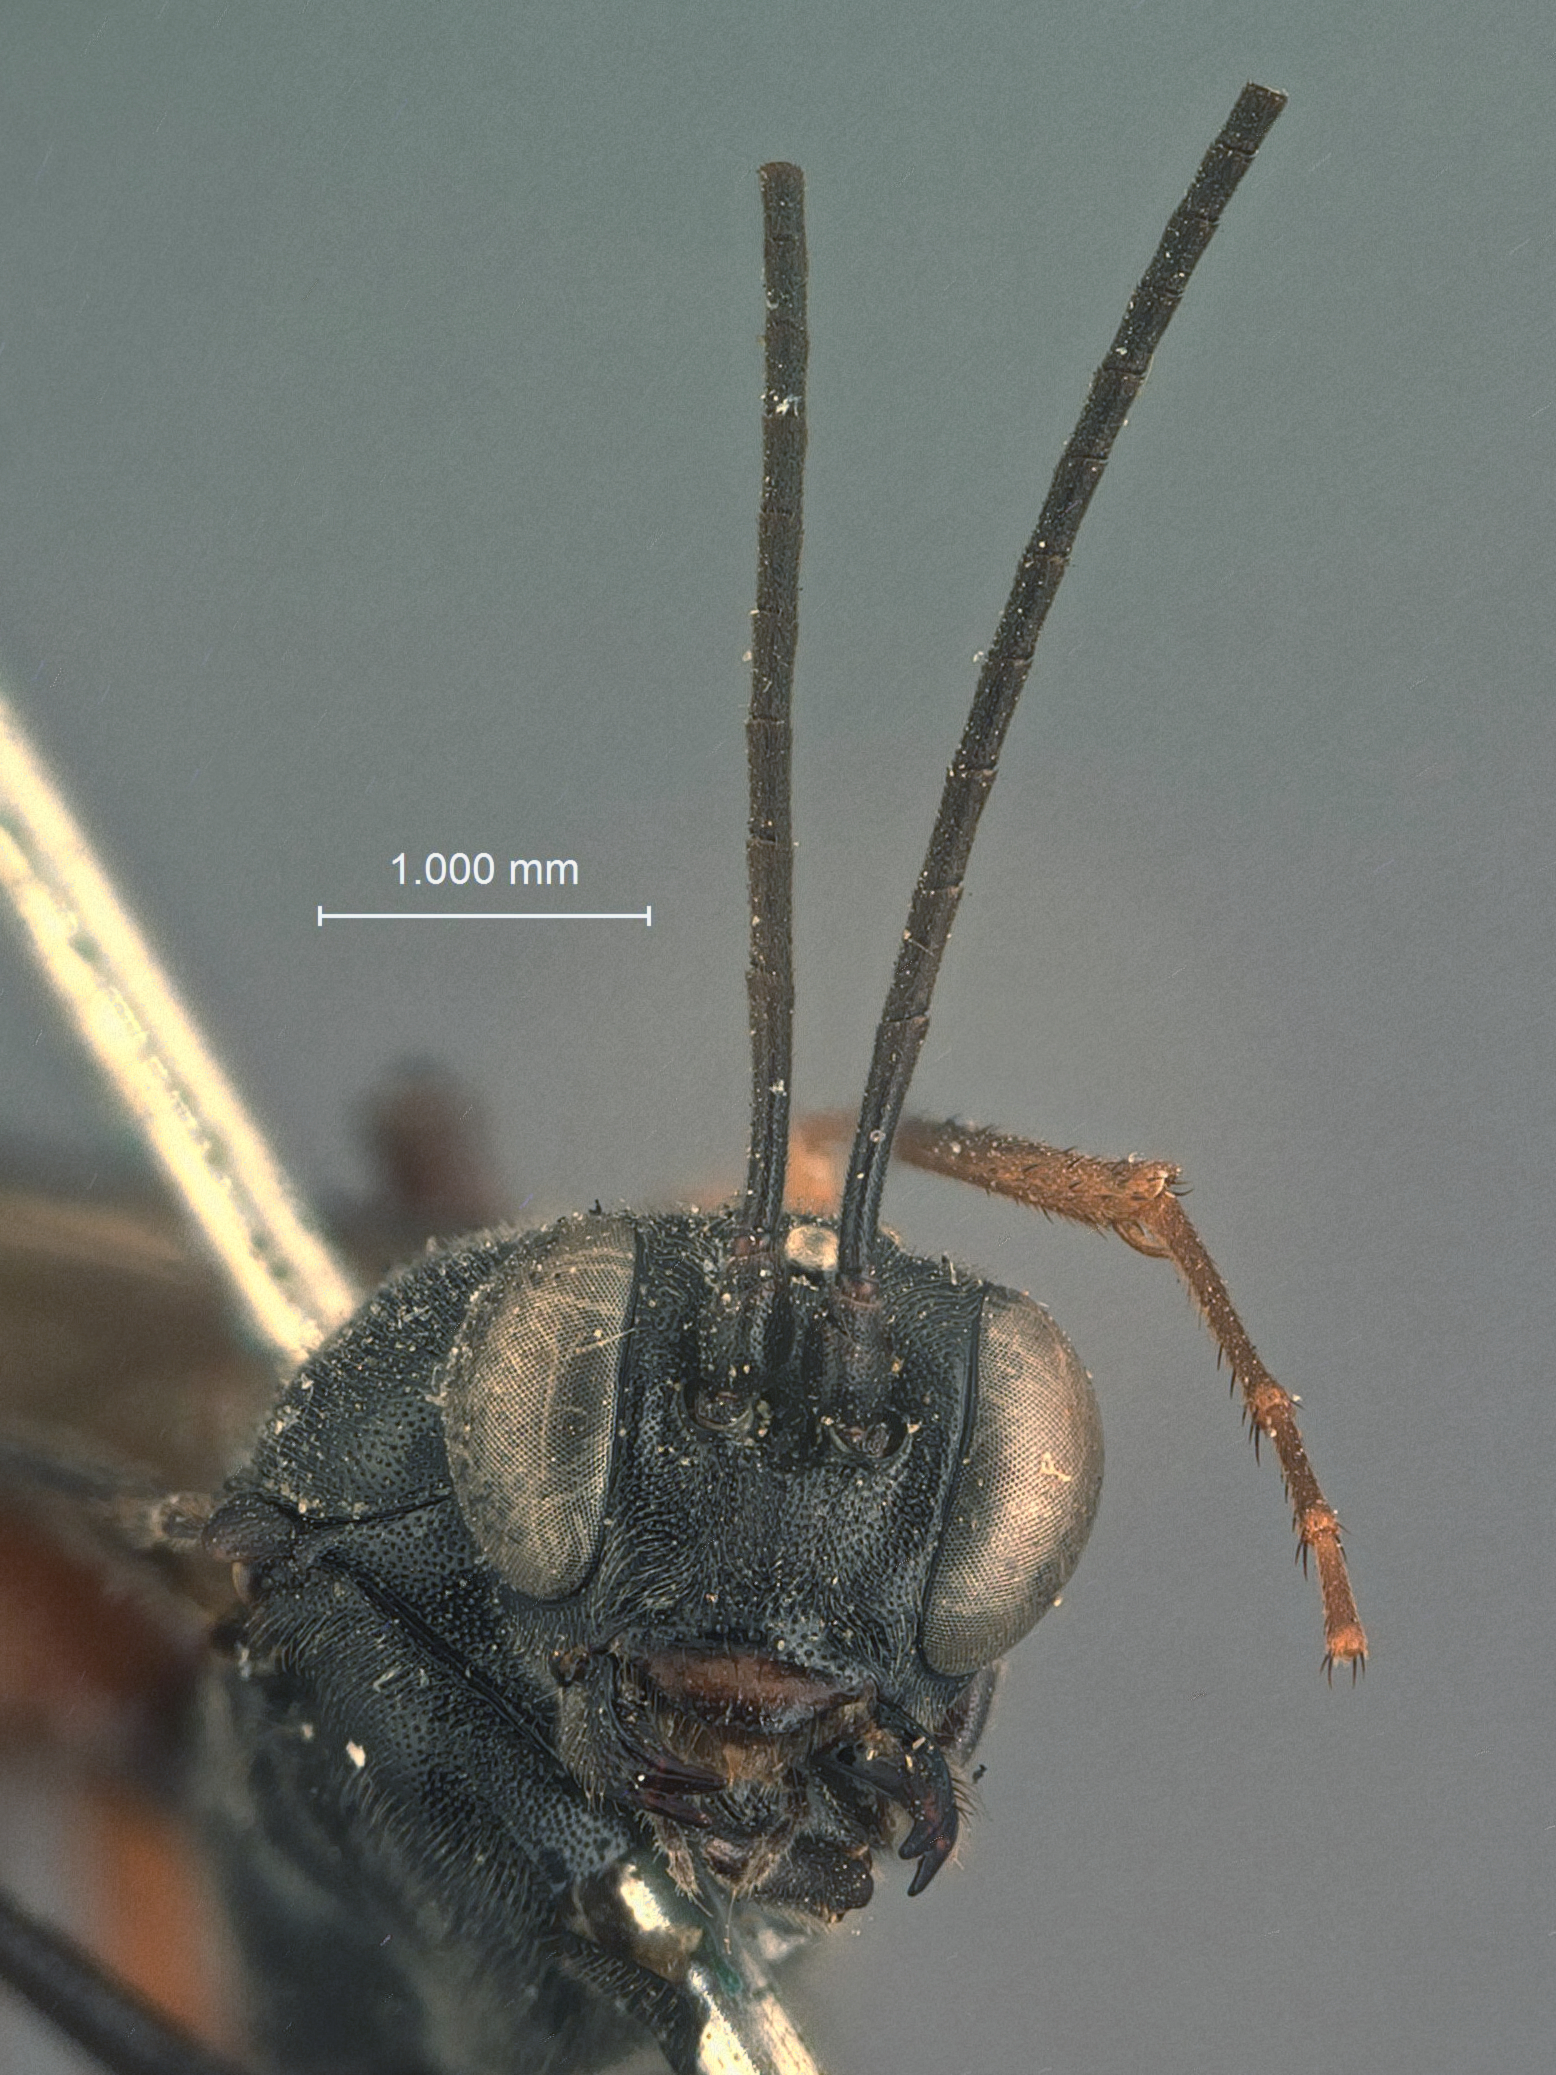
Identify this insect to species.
Exetastes alternatipes
